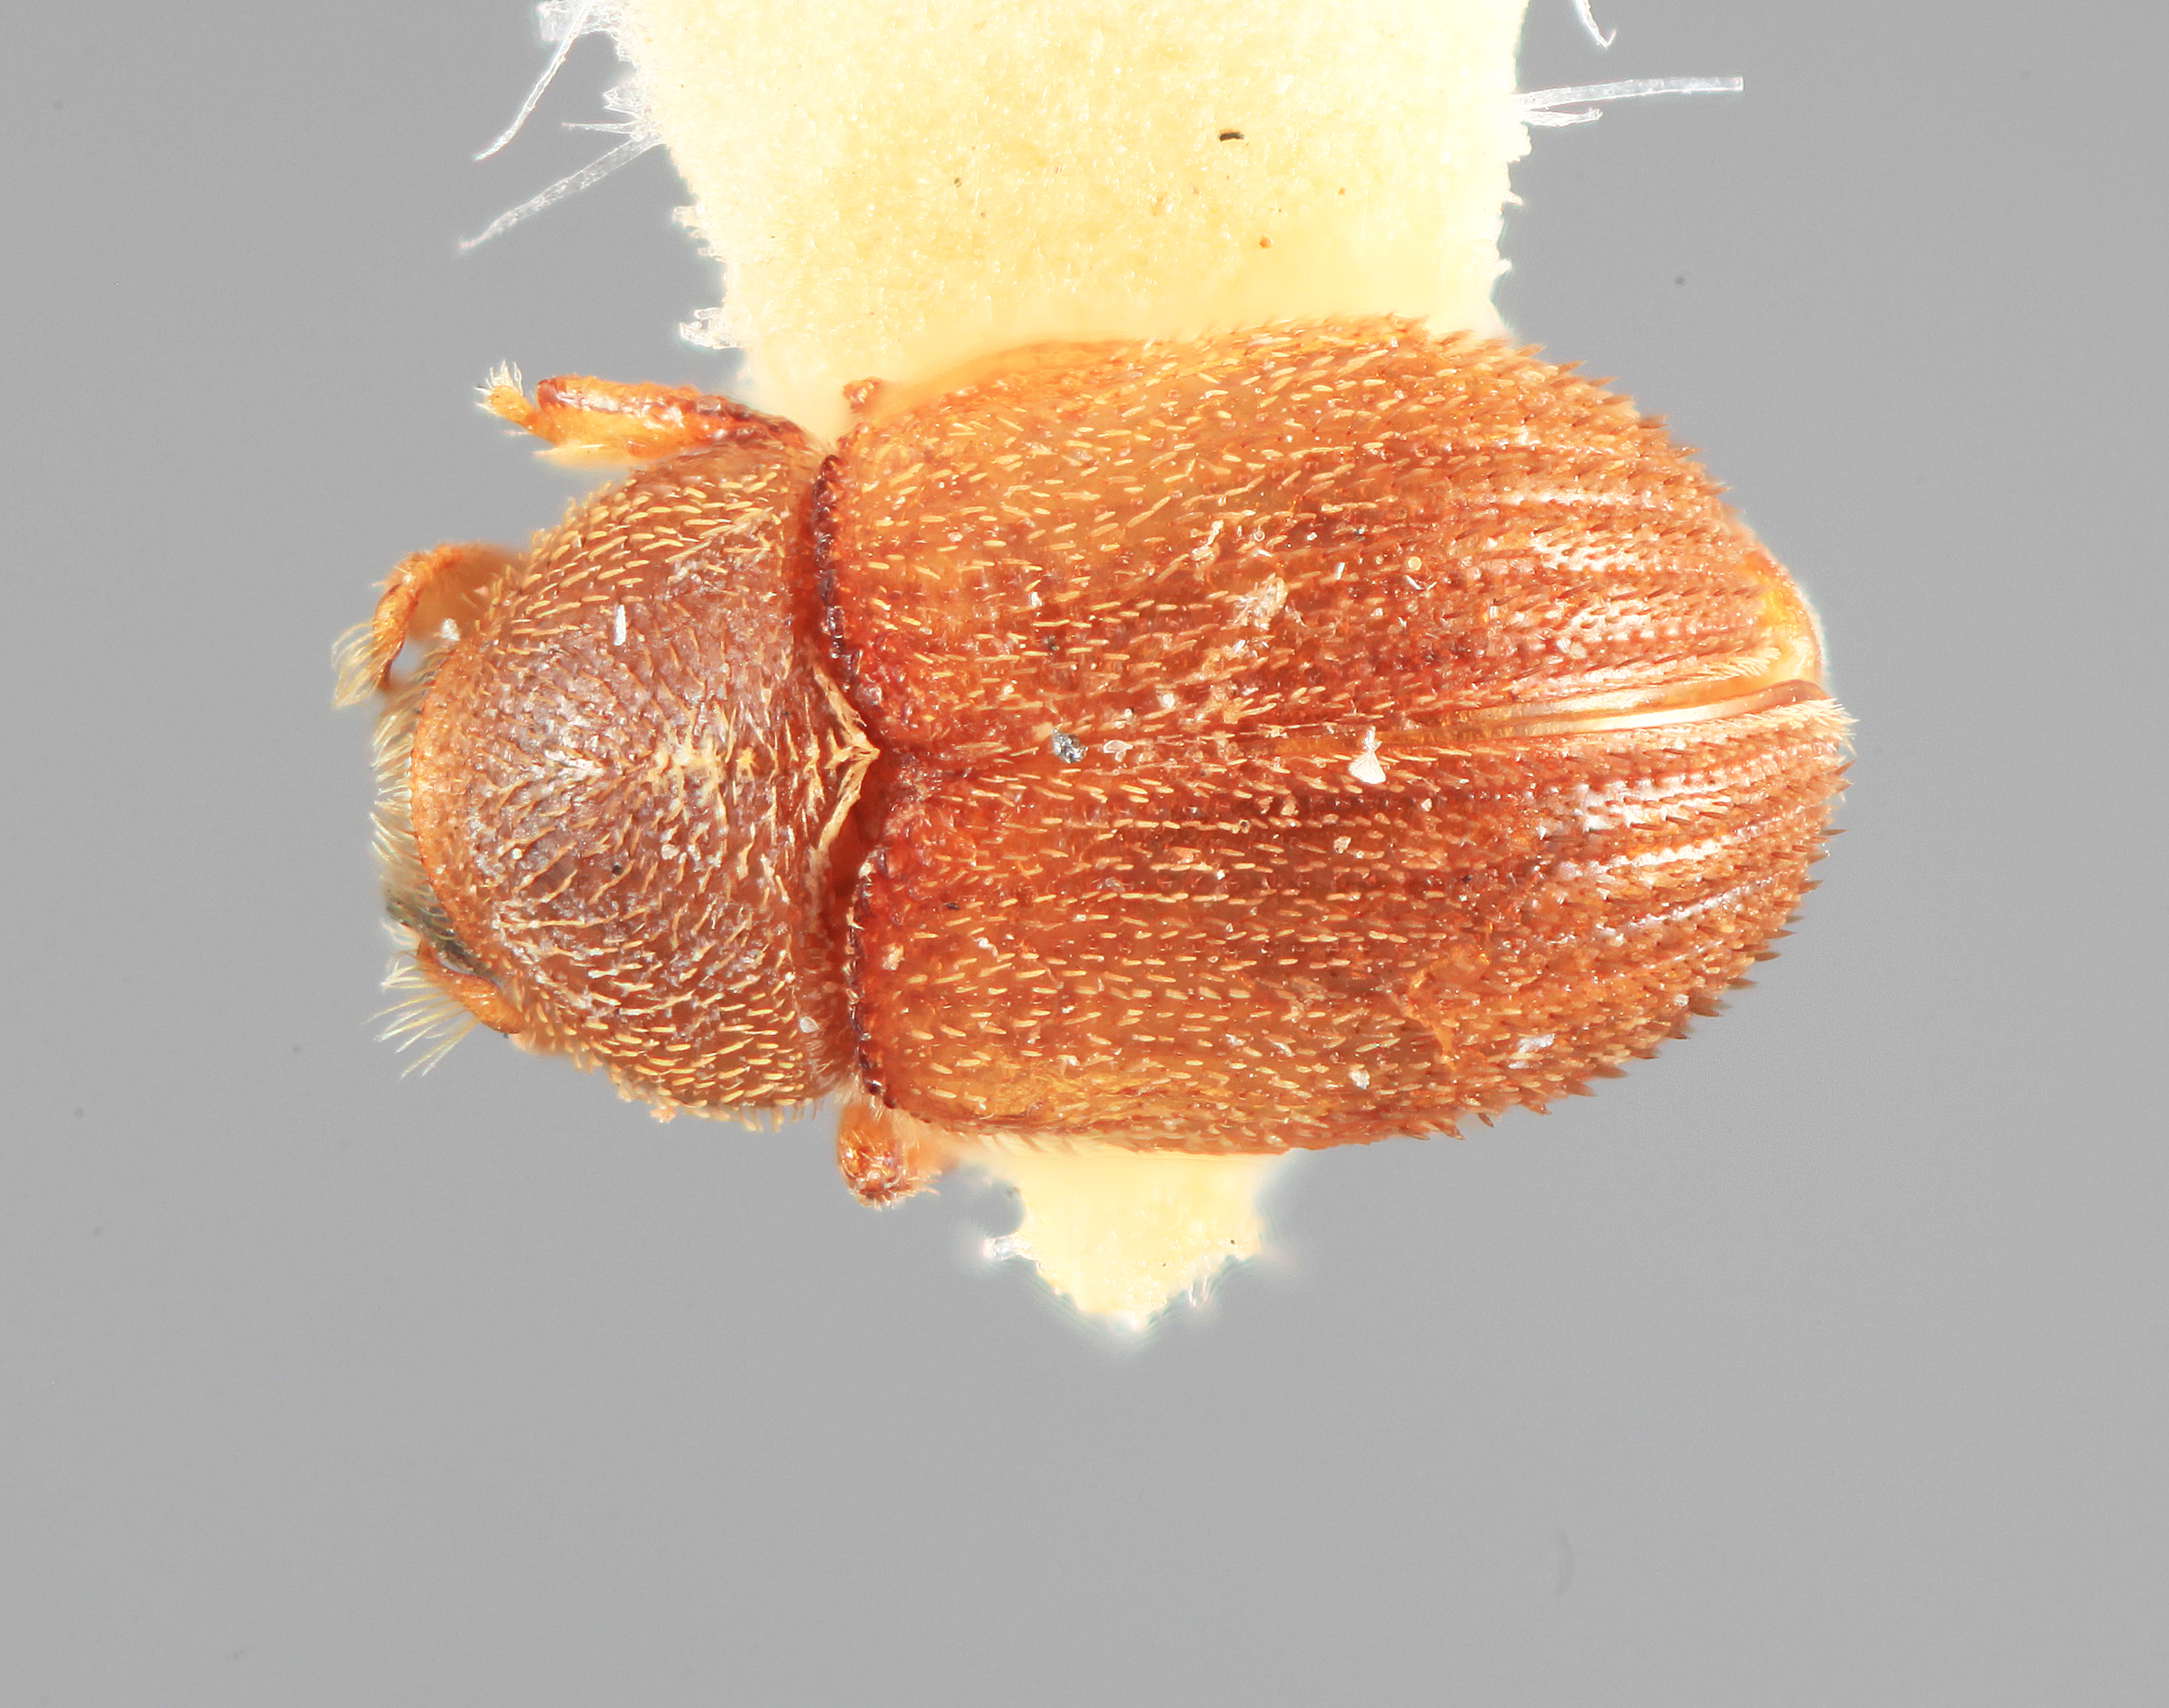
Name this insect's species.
Chramesus argentinae
